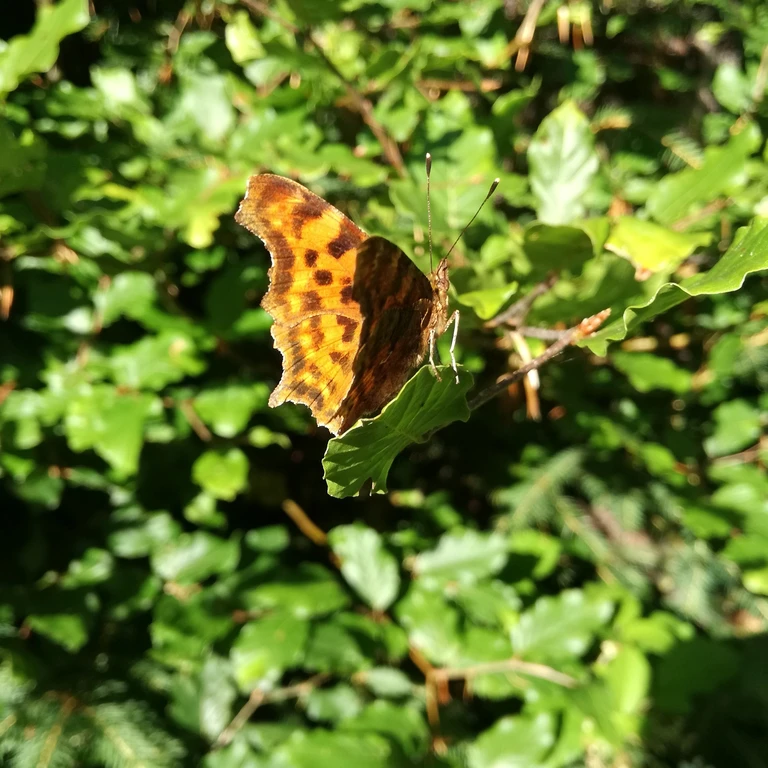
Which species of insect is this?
Polygonia c-album
